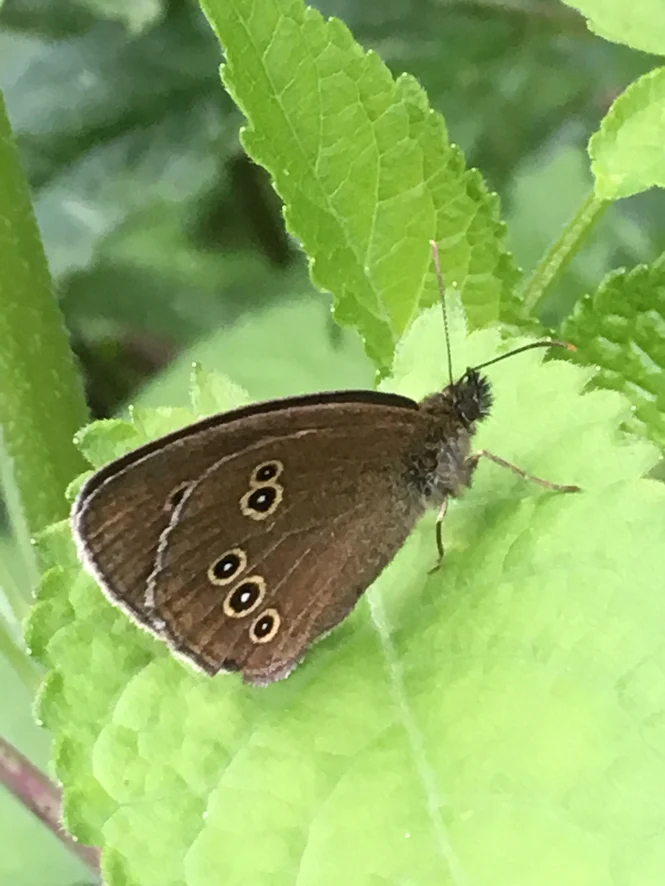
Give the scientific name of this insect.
Aphantopus hyperantus
